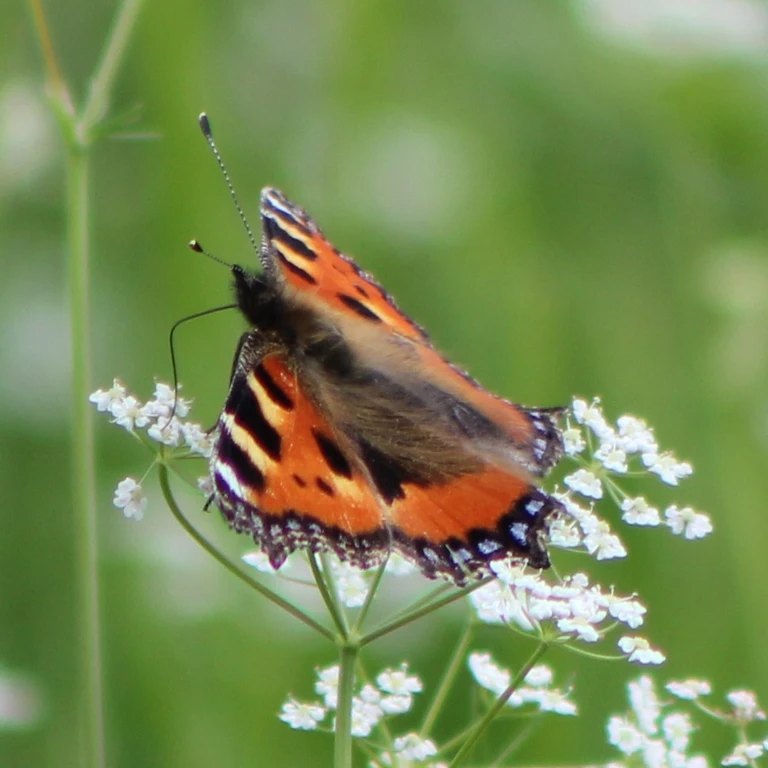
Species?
Aglais urticae
